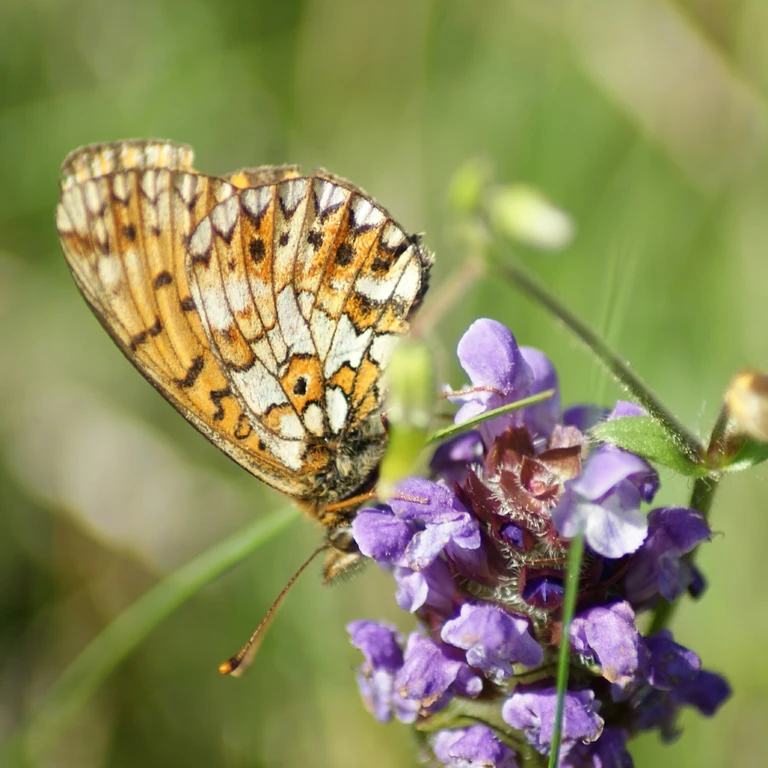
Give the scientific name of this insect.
Boloria selene
